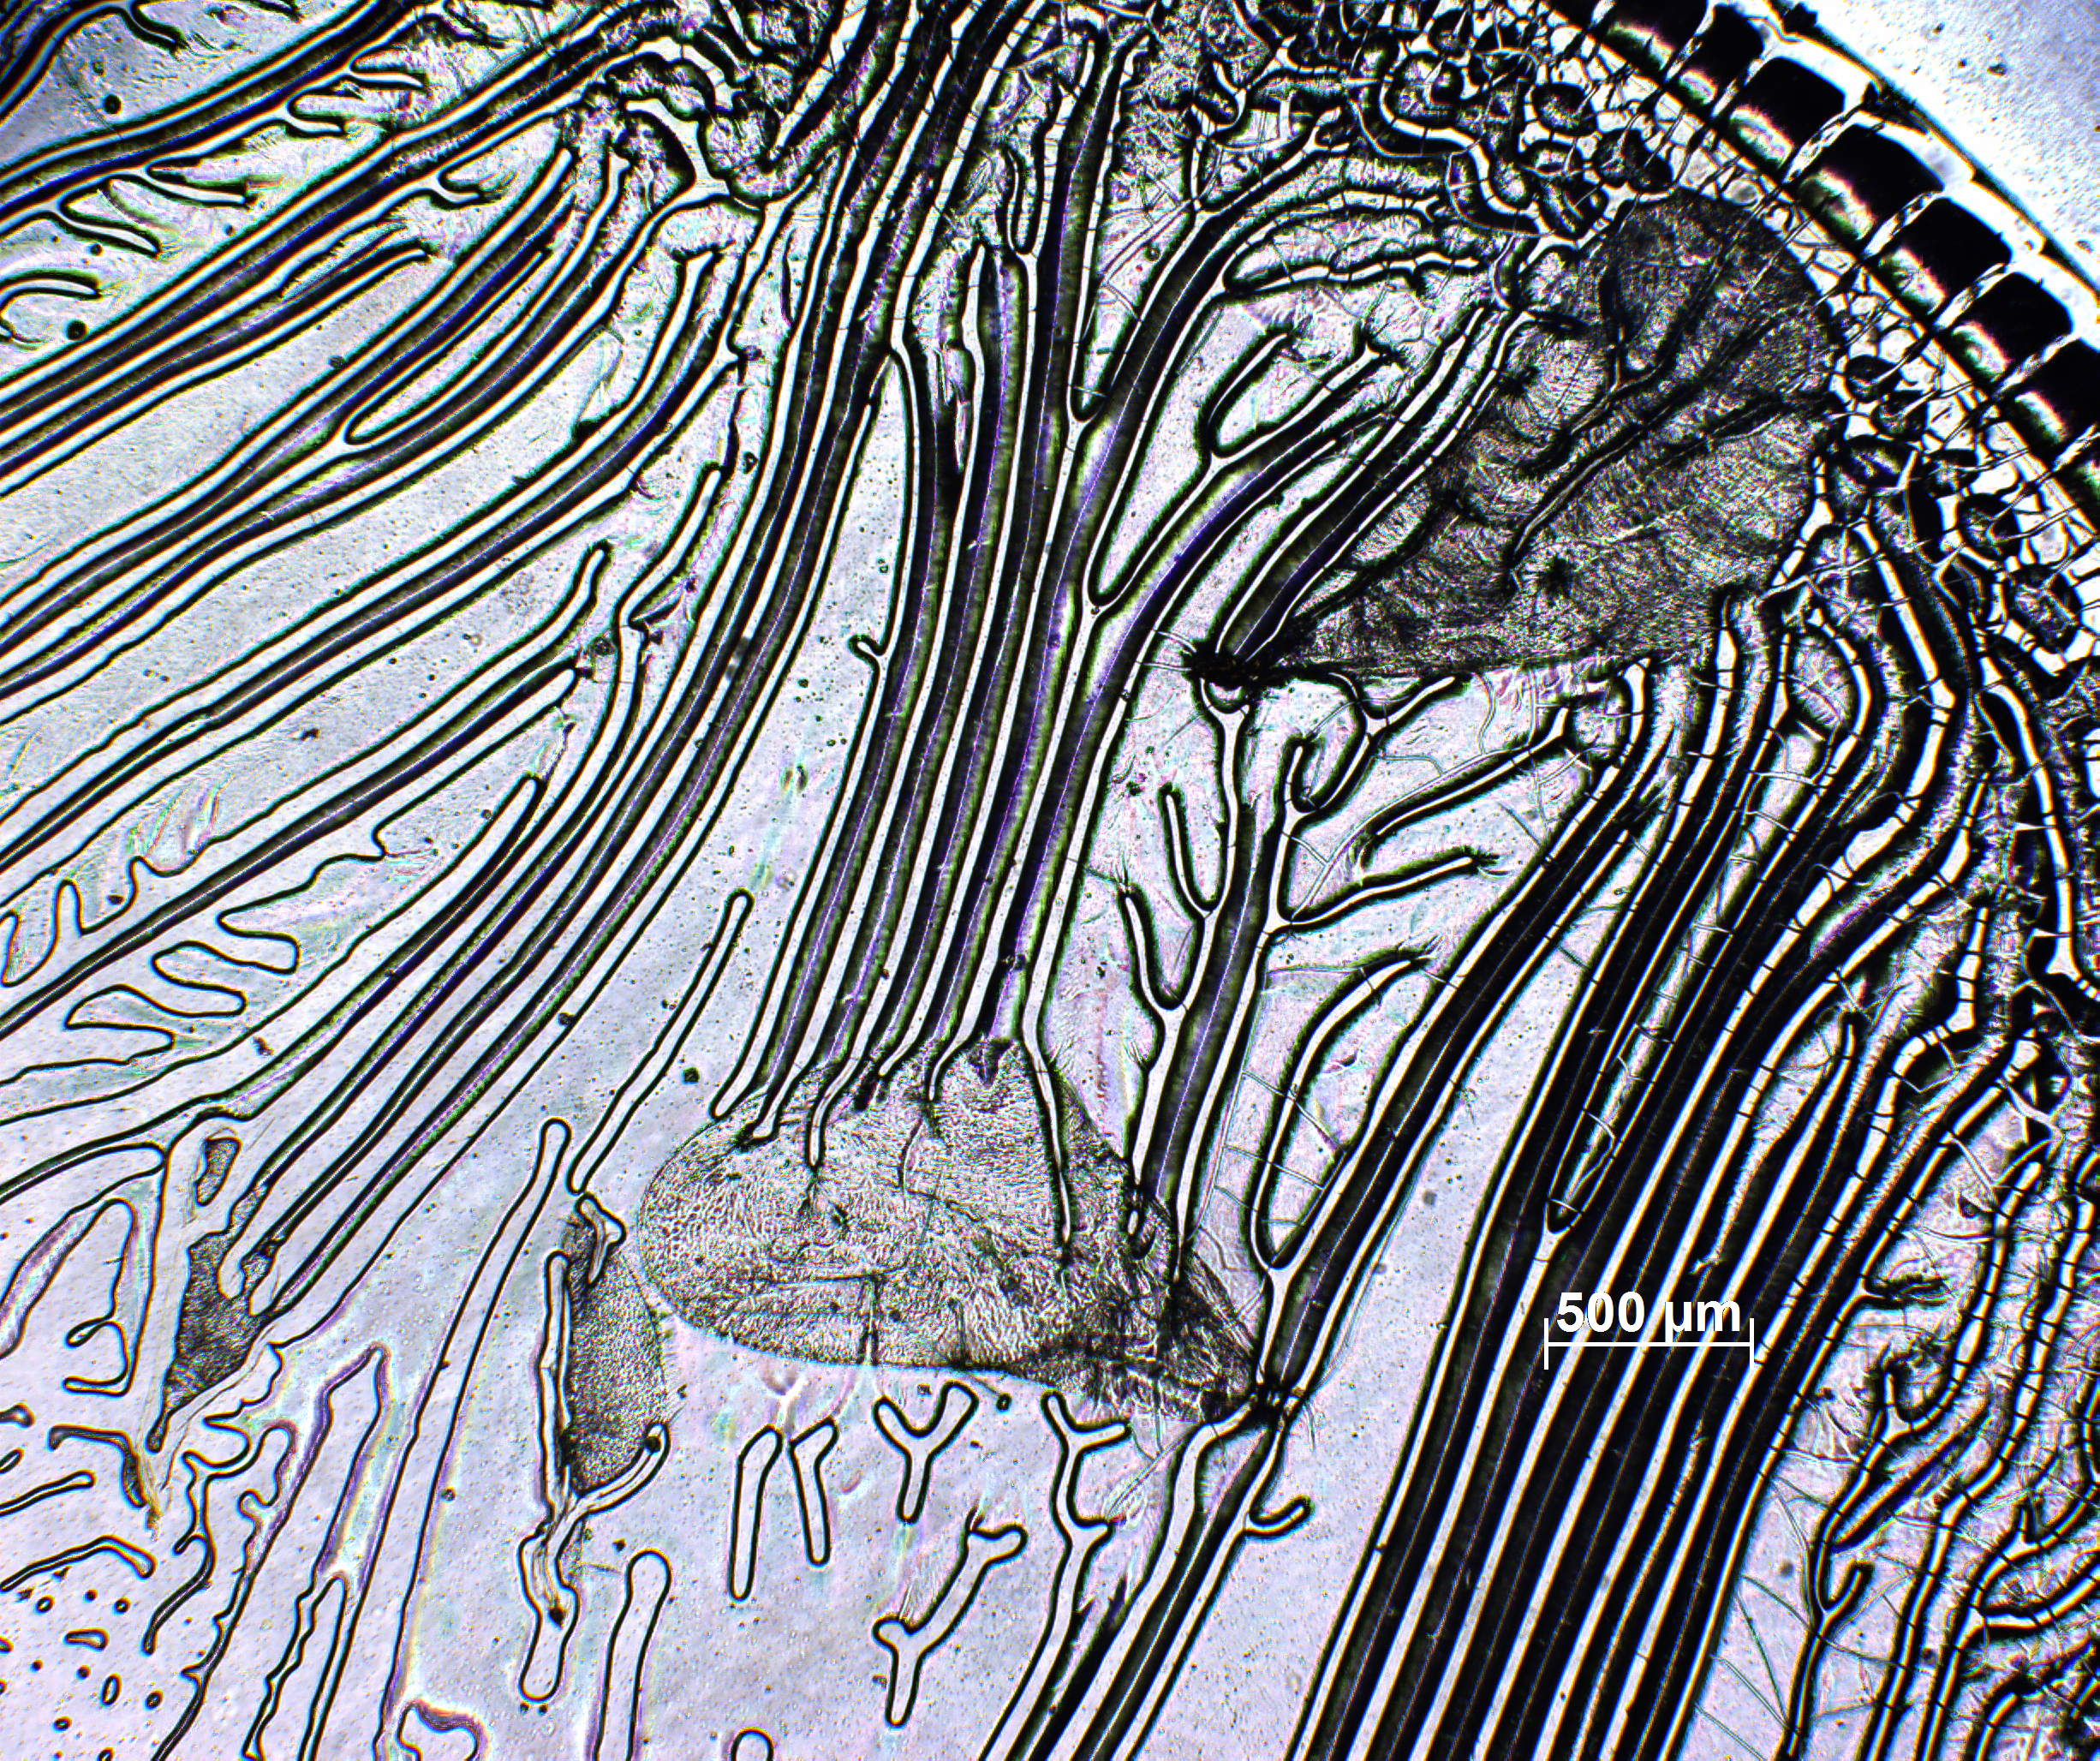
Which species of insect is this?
Blastophaga cumanensis
